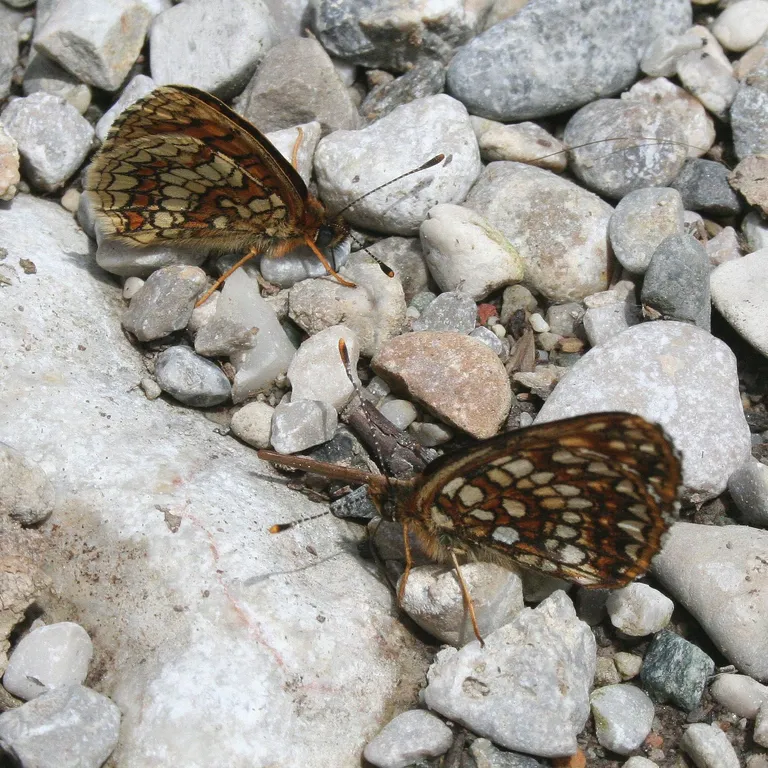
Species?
Melitaea athalia
